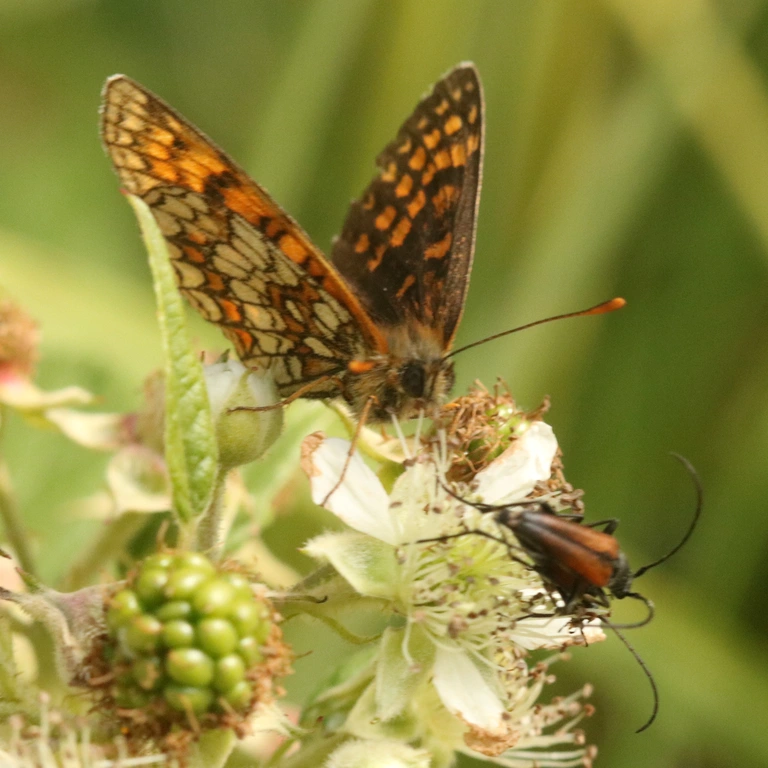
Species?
Melitaea athalia
